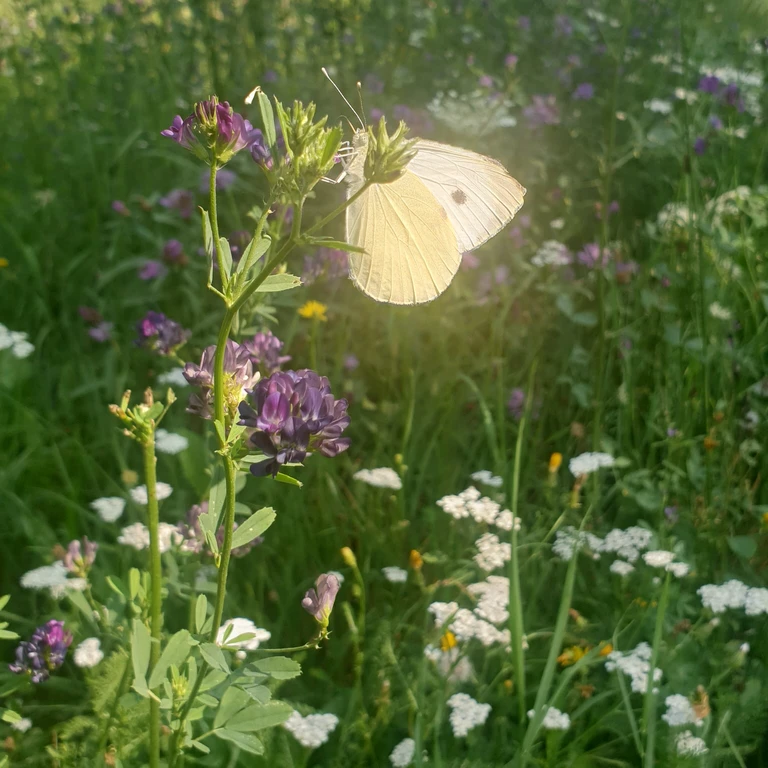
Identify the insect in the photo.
Pieris brassicae
